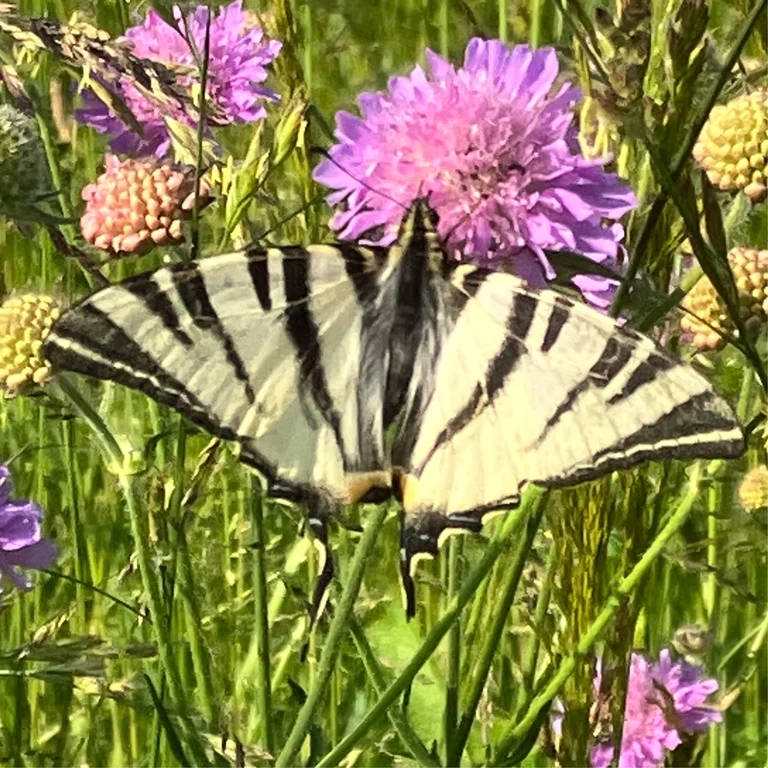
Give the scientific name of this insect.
Iphiclides podalirius
